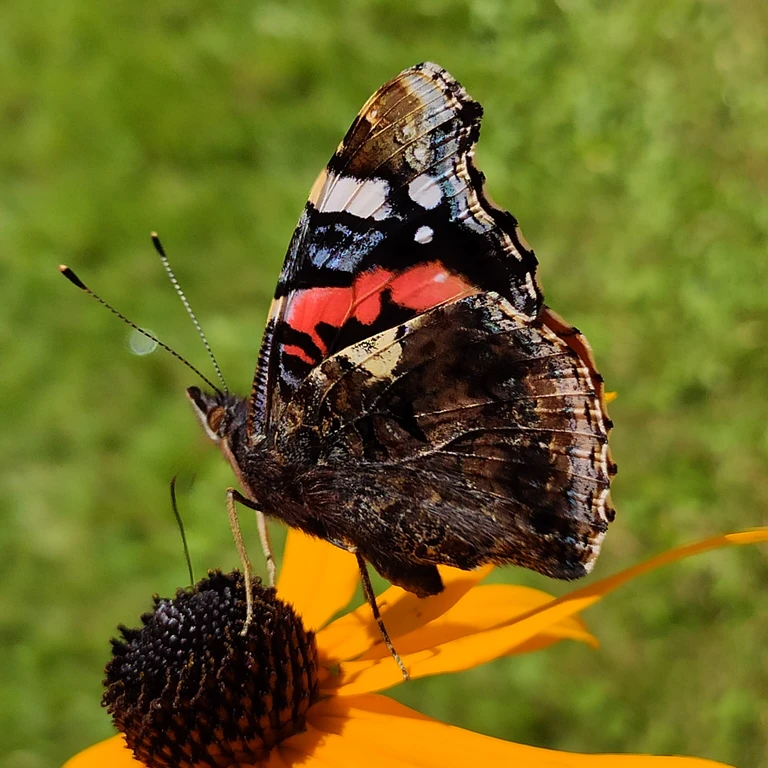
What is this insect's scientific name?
Vanessa atalanta
